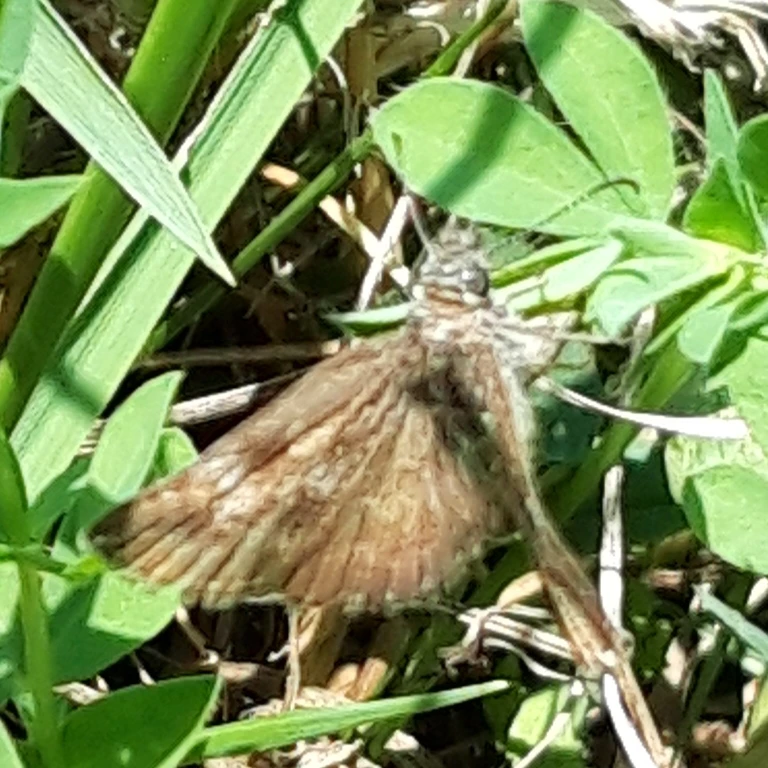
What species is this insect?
Erynnis tages
